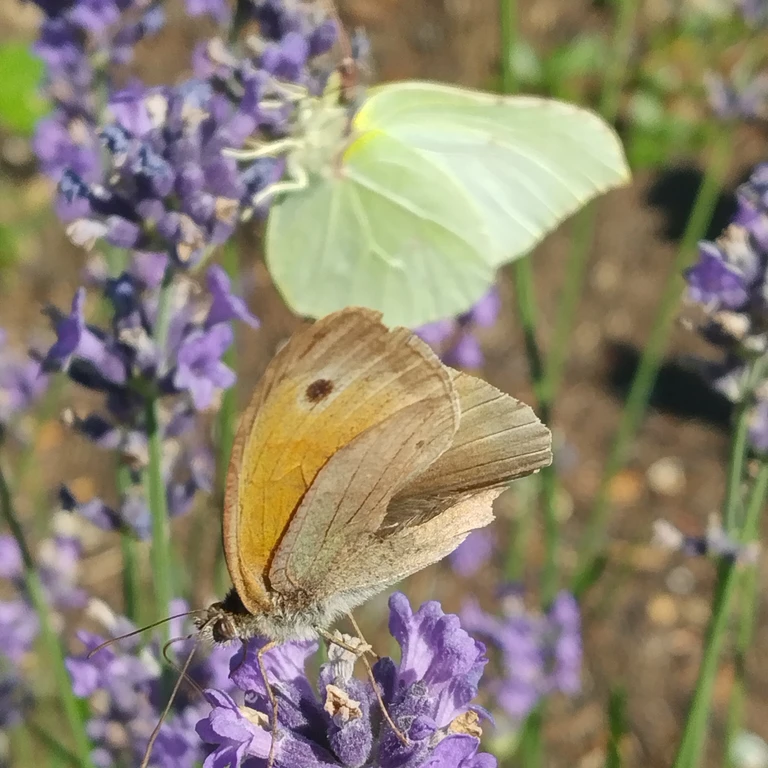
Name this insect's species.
Maniola jurtina
